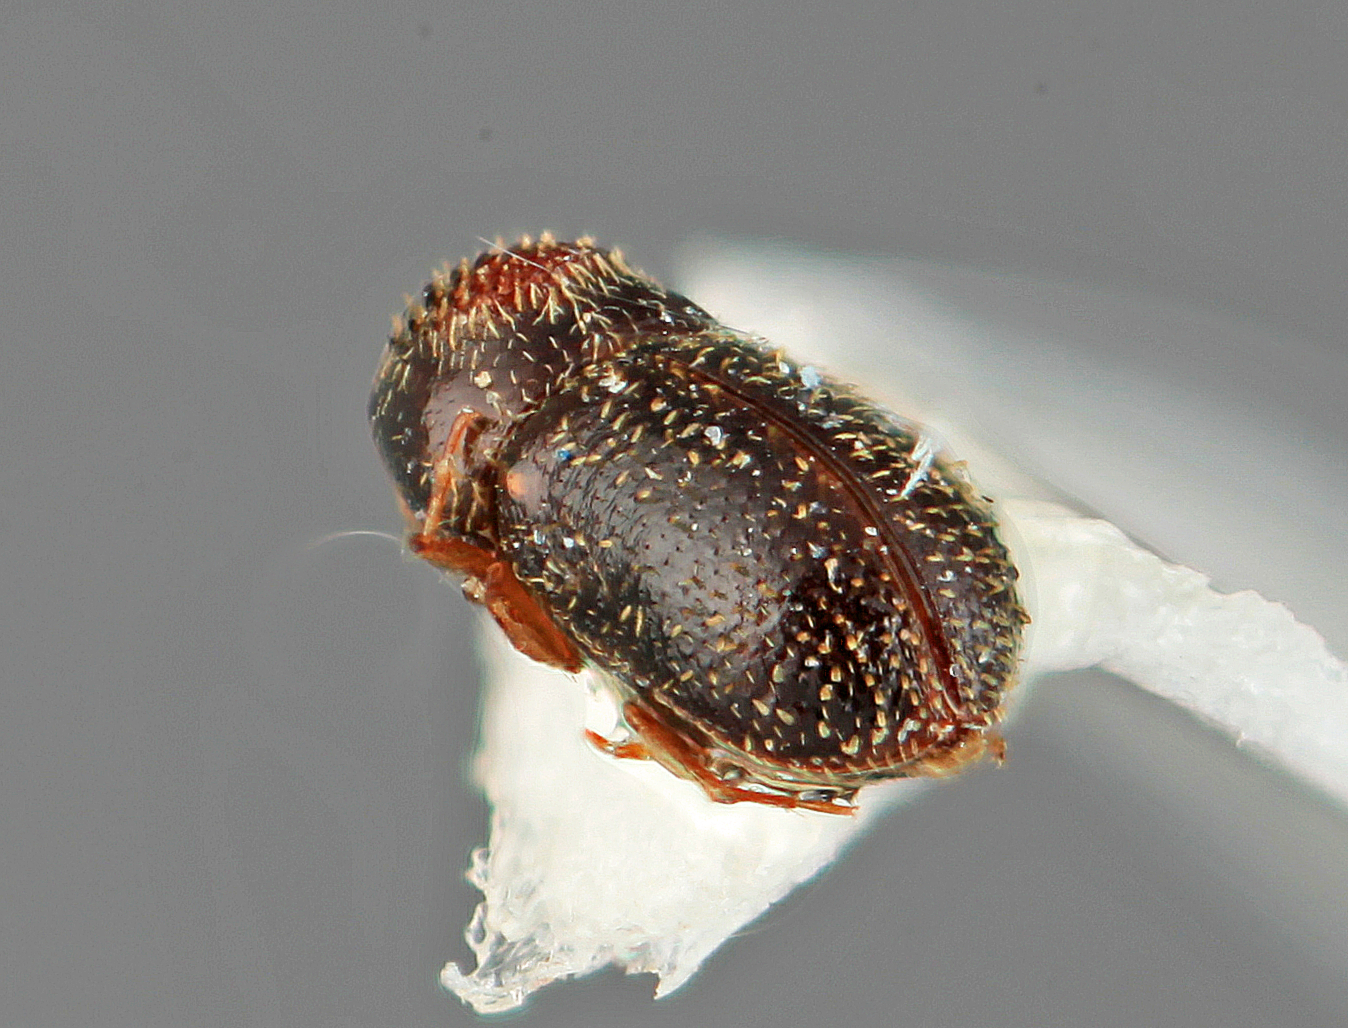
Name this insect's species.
Pseudothysanoes simplex
